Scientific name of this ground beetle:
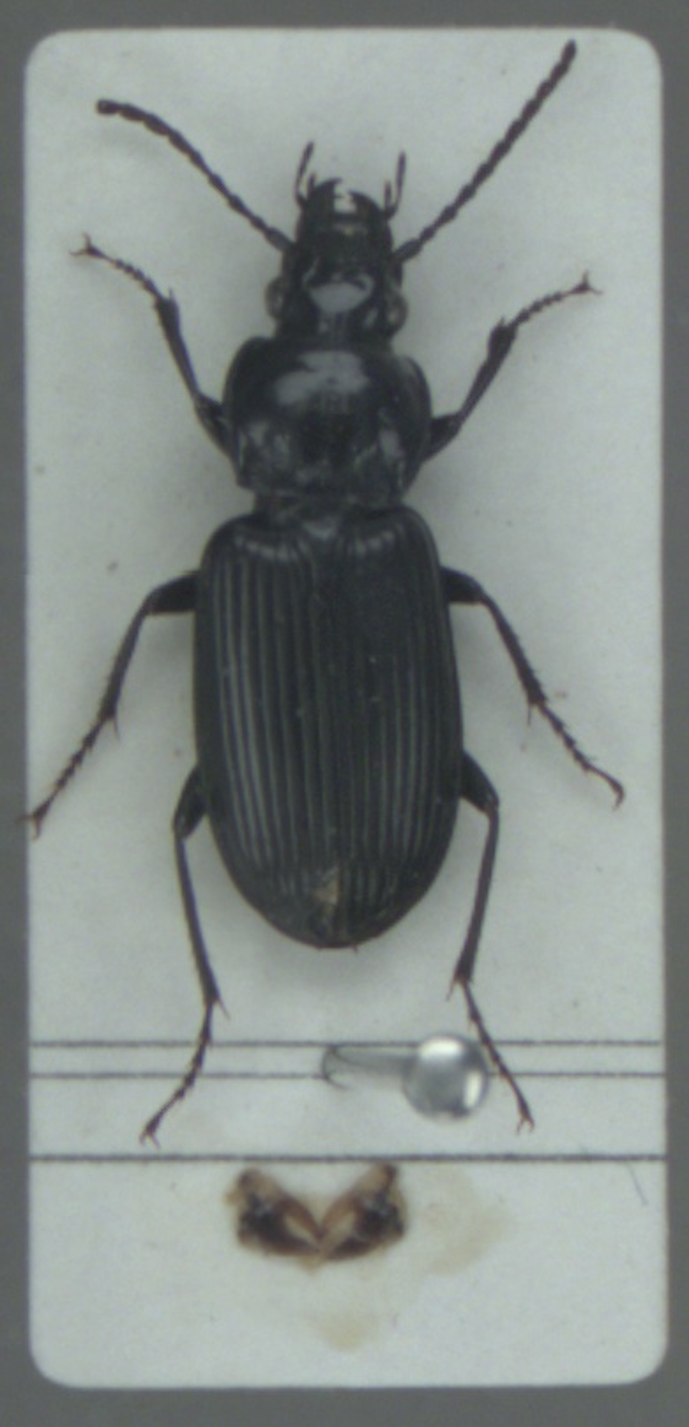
Pterostichus nigrita
